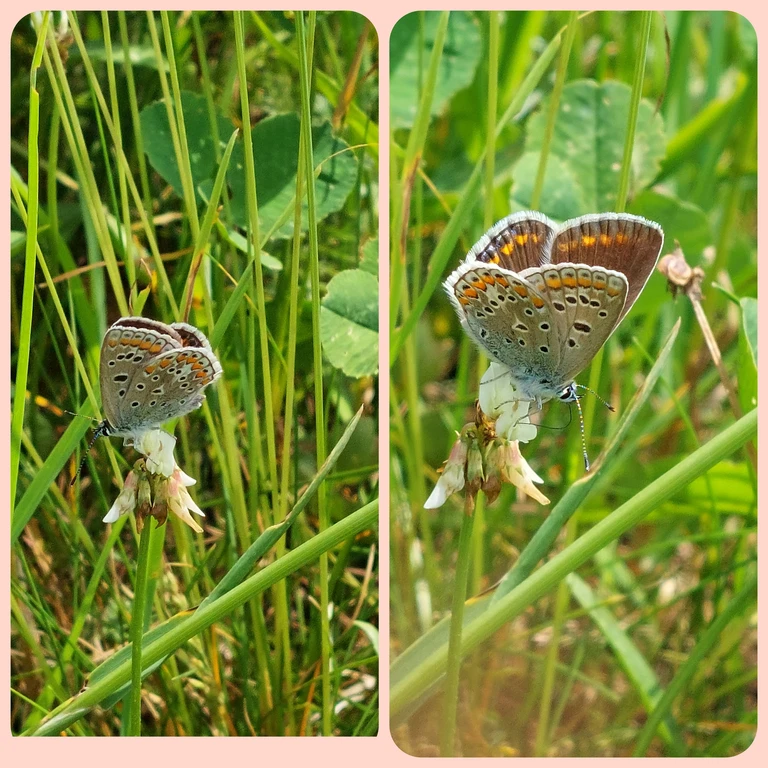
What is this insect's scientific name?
Polyommatus icarus
